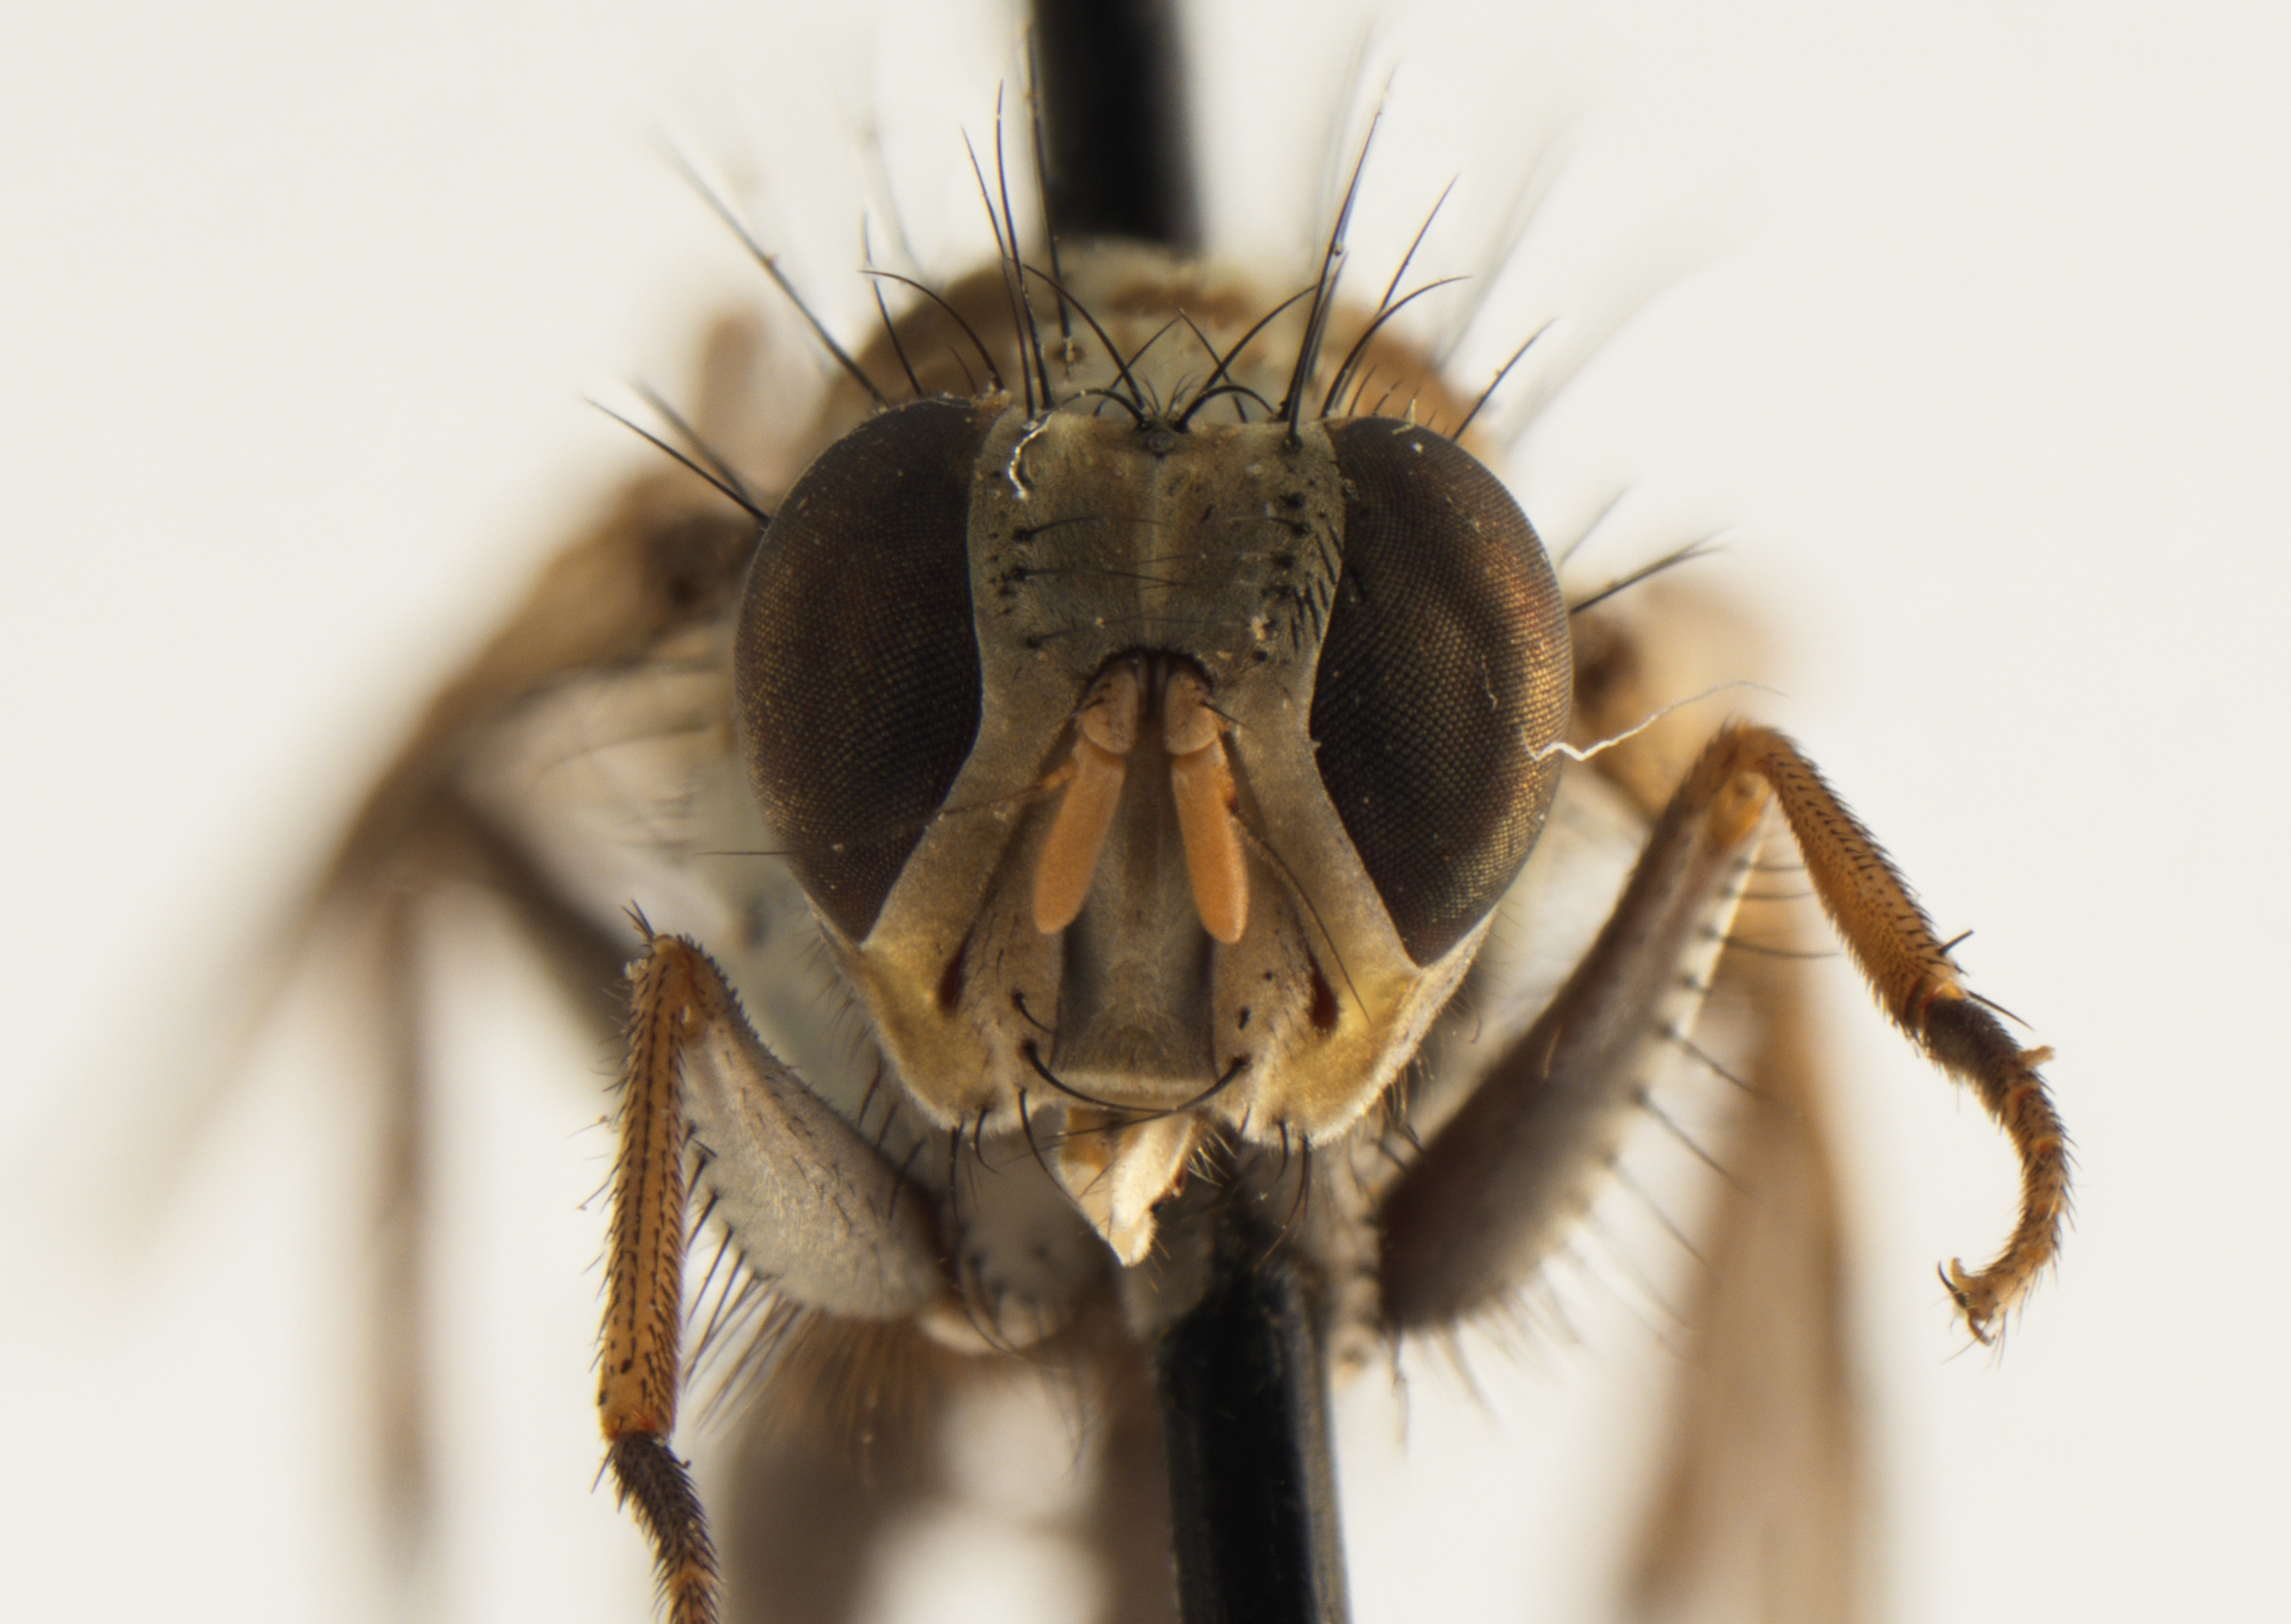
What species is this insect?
Apsil maculiventris
